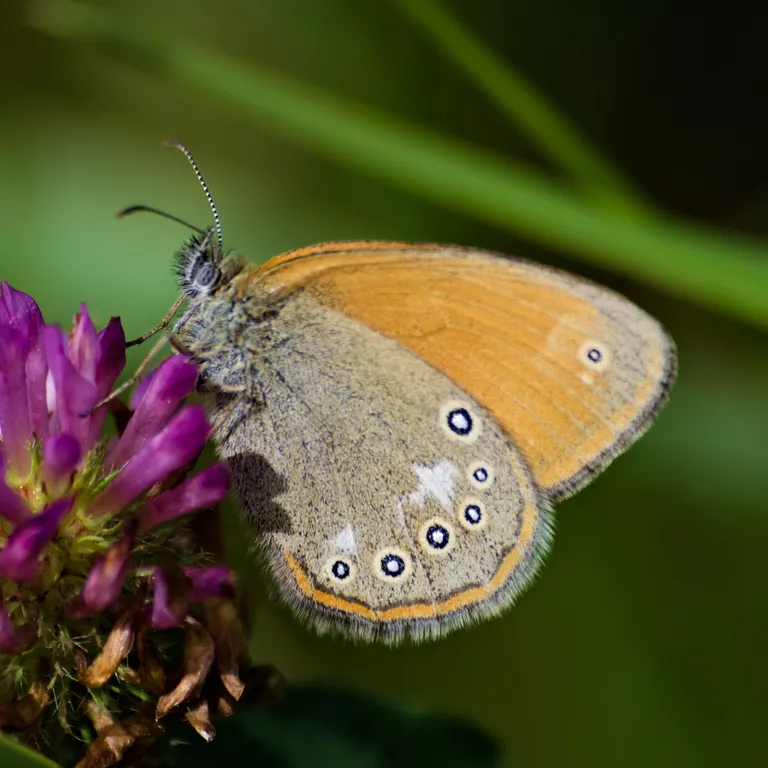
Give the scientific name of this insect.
Coenonympha glycerion (also Coenonympha iphis)
